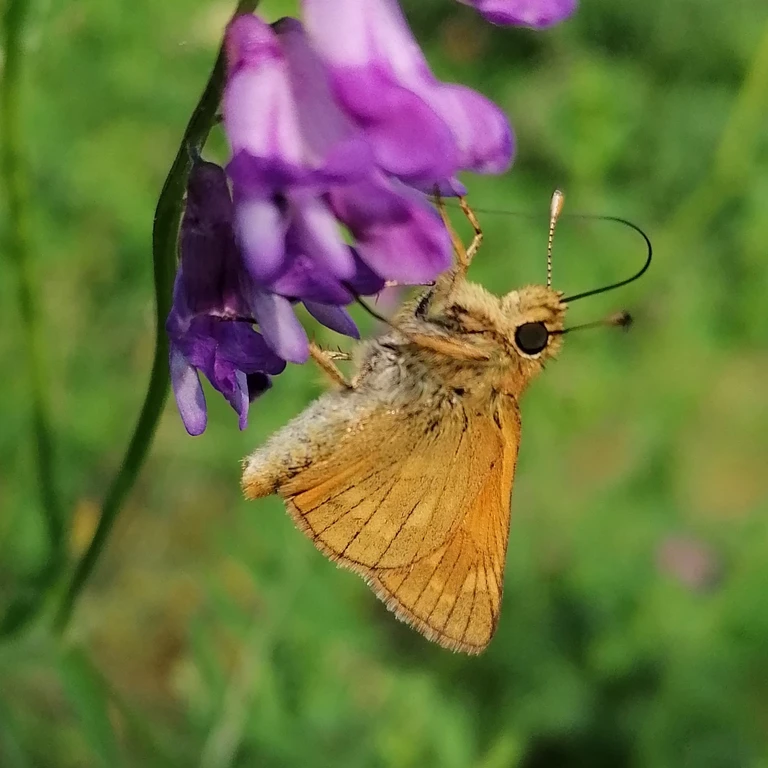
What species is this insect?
Ochlodes sylvanus (also Ochlodes venata)
